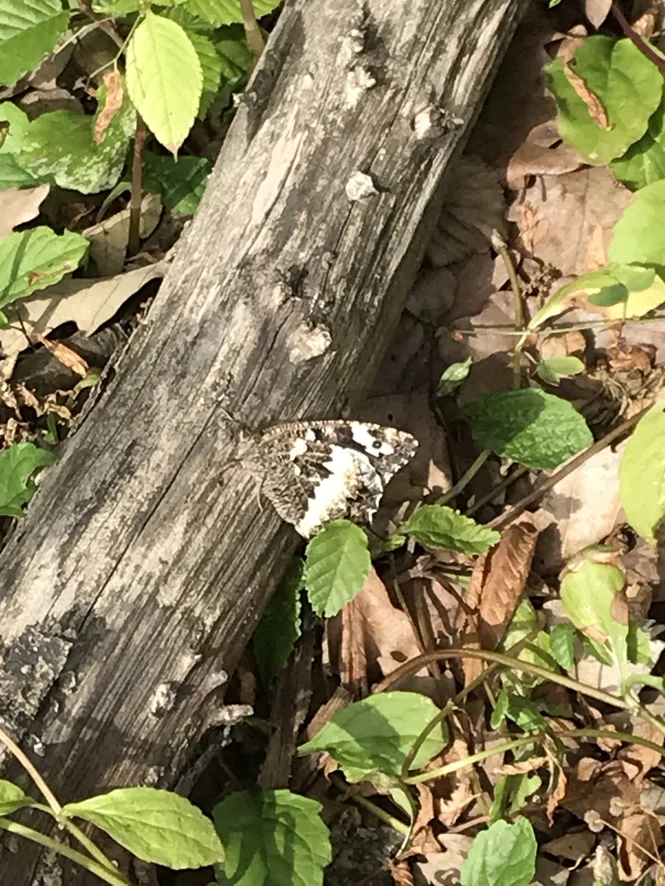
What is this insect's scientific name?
Brintesia circe
